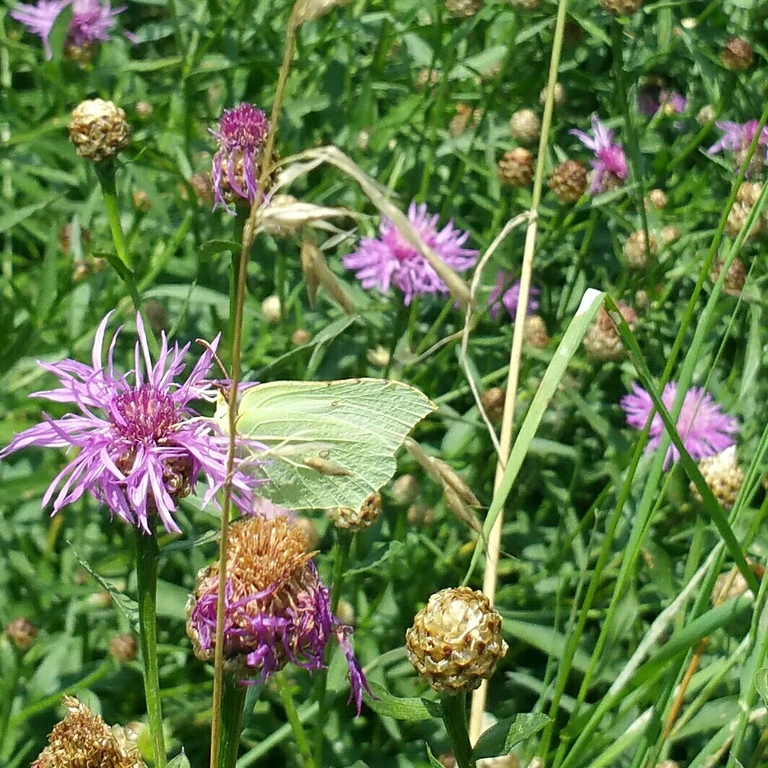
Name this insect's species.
Gonepteryx rhamni
